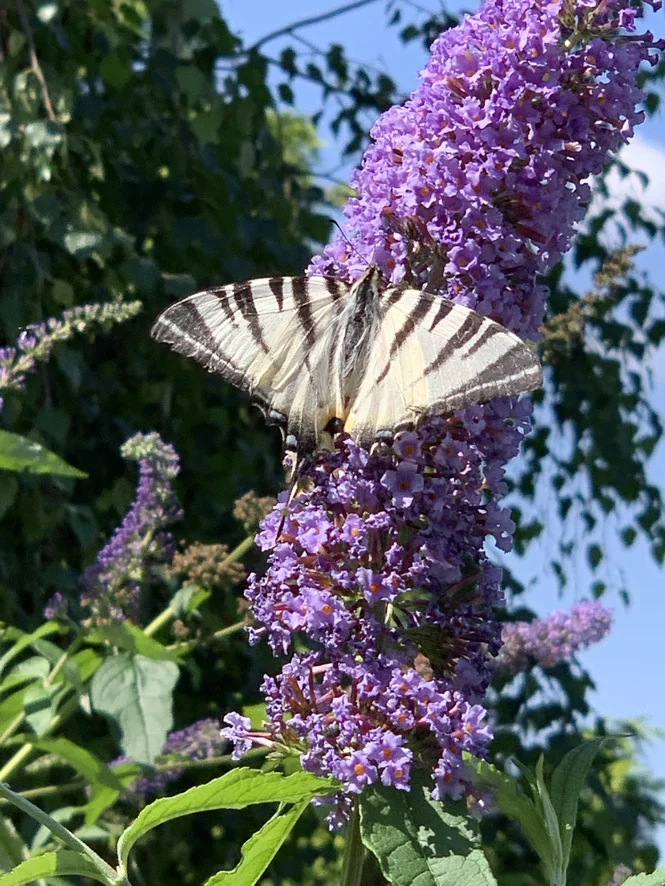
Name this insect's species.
Iphiclides podalirius
